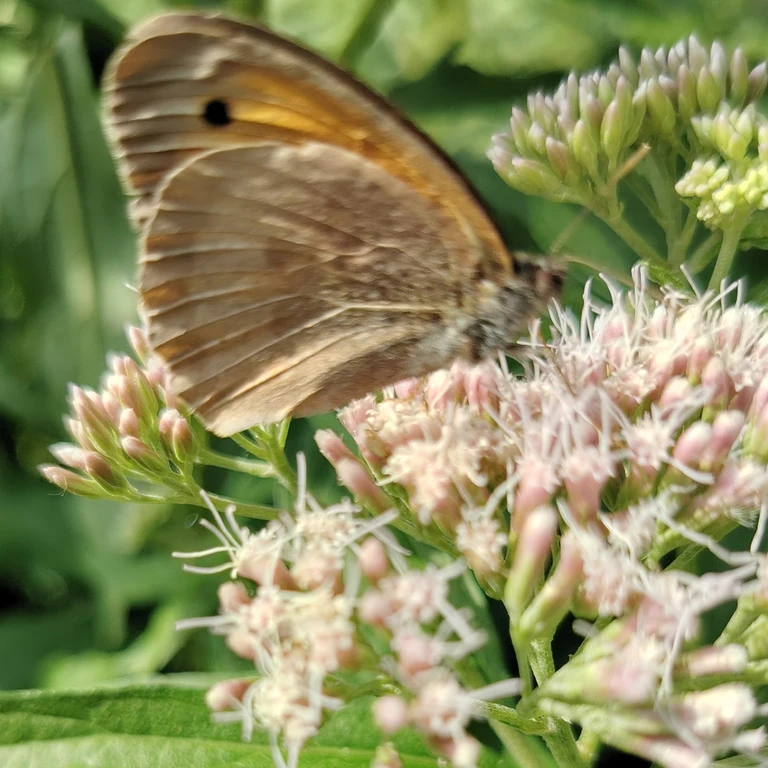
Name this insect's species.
Maniola jurtina
